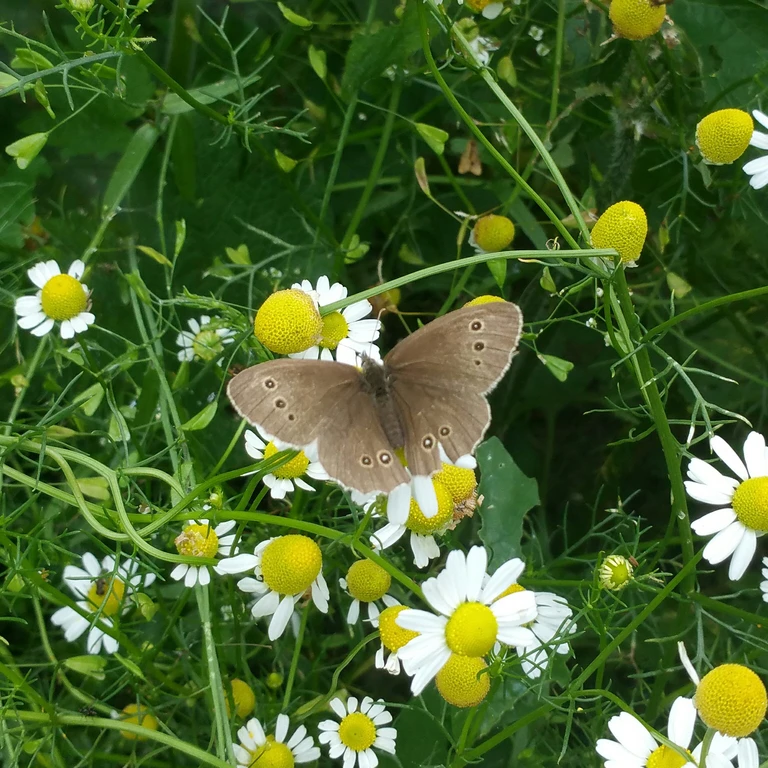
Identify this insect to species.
Aphantopus hyperantus
